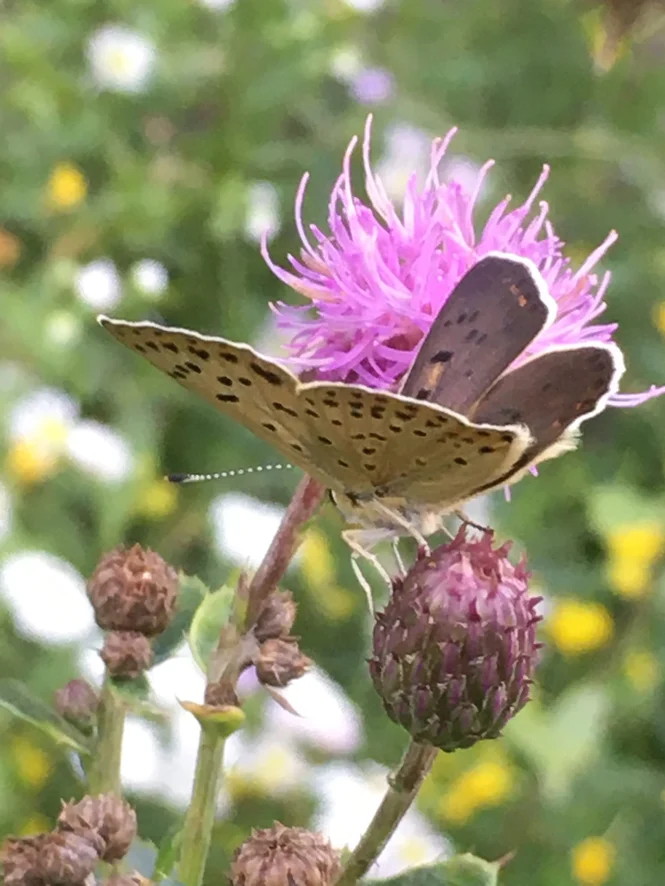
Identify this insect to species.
Lycaena tityrus (also Loweia tityrus)
